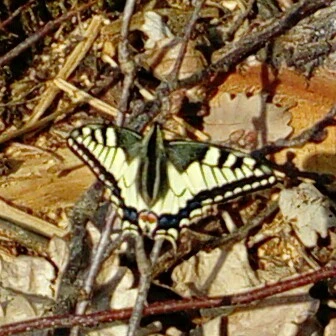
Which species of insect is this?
Papilio machaon
